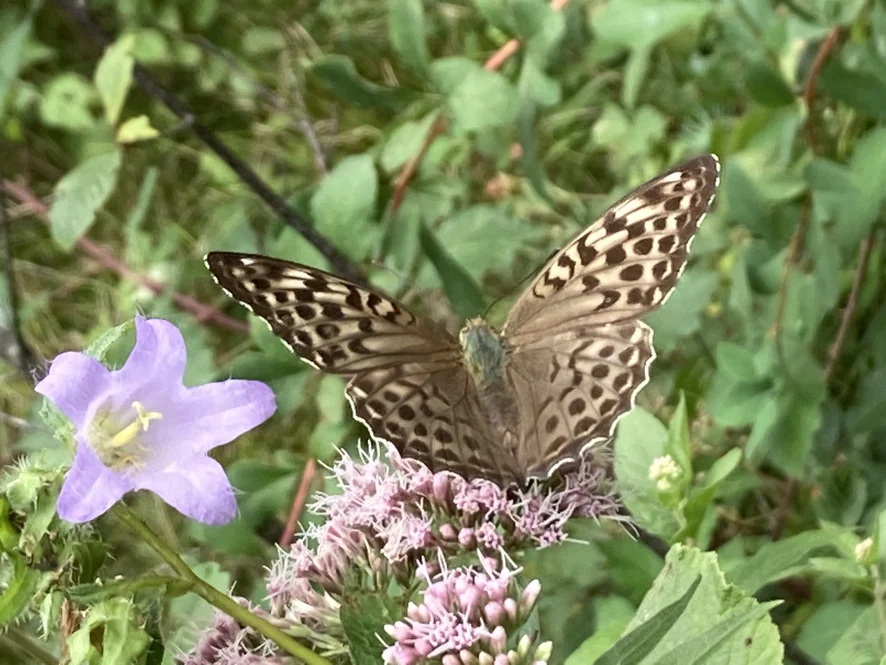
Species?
Argynnis paphia
